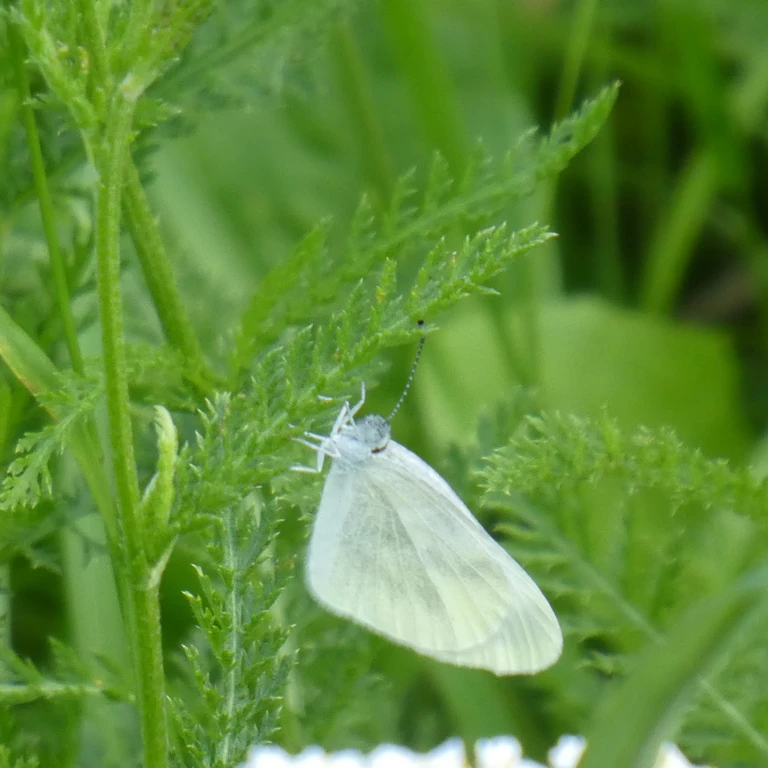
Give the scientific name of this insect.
Leptidea sinapis/juvernica
